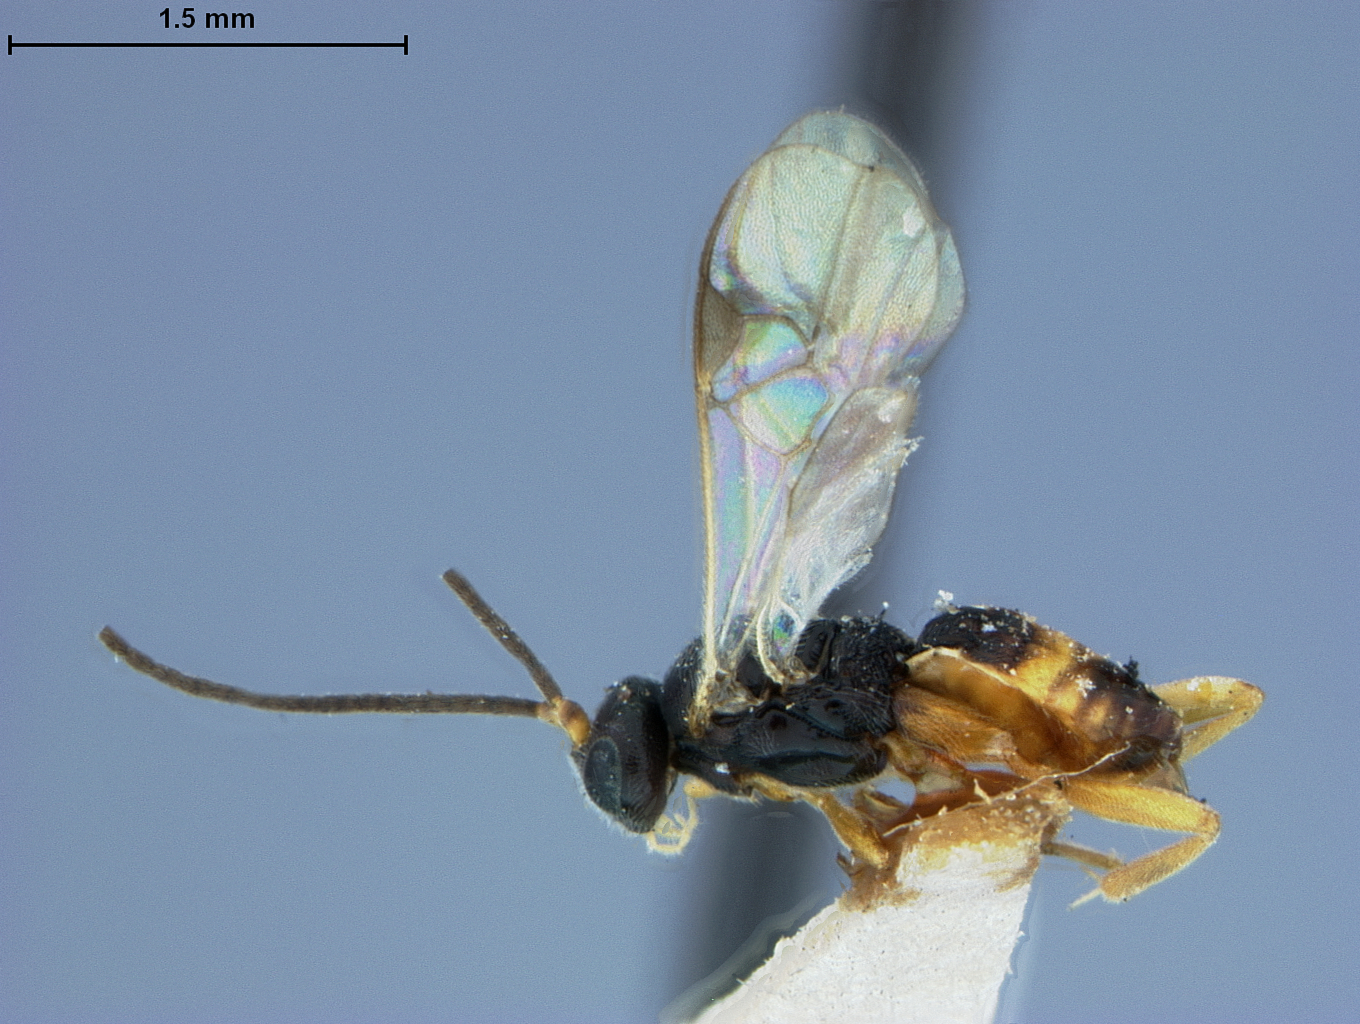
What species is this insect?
Apanteles parorgyiae
